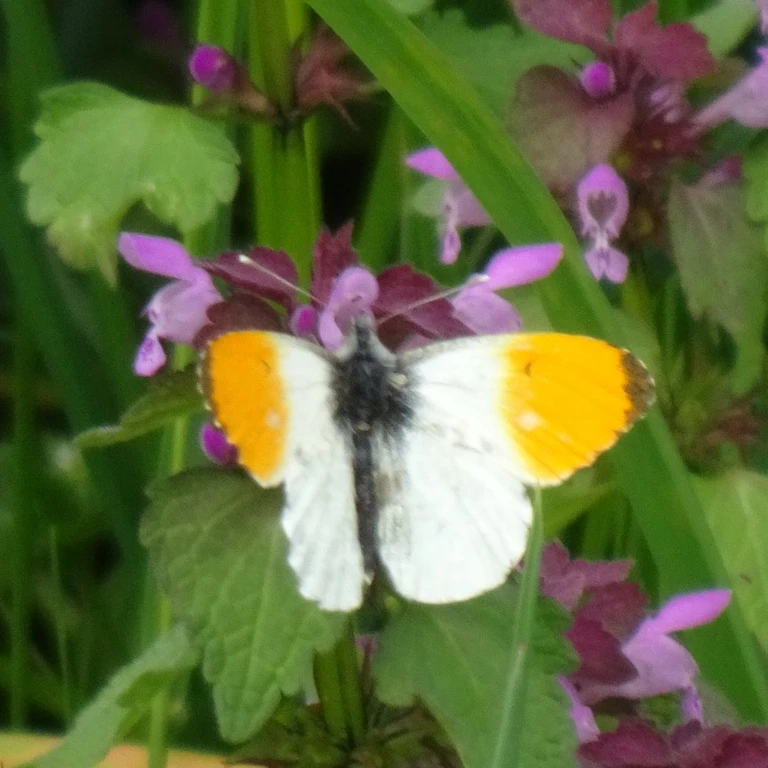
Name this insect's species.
Anthocharis cardamines
